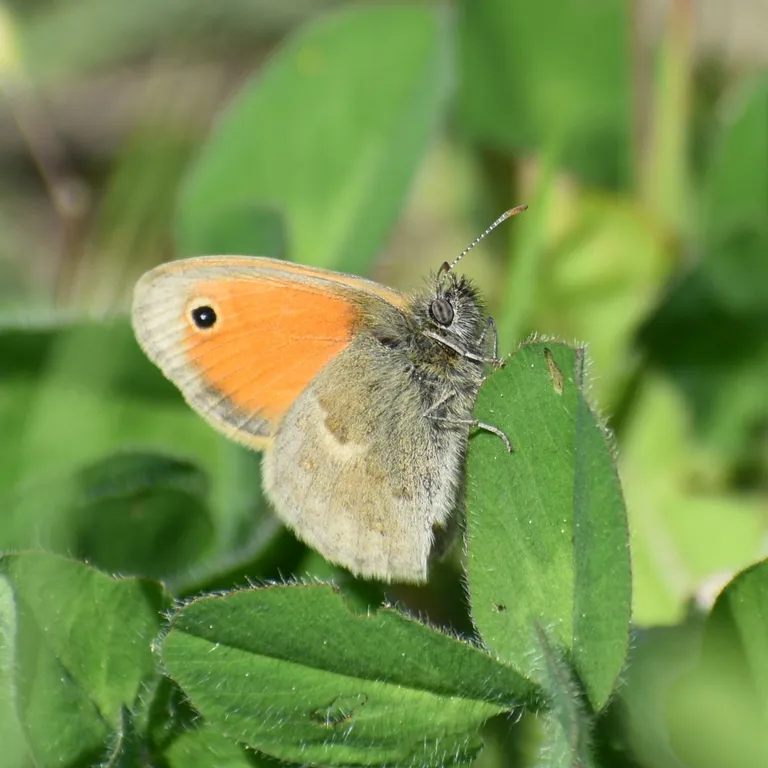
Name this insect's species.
Coenonympha pamphilus
